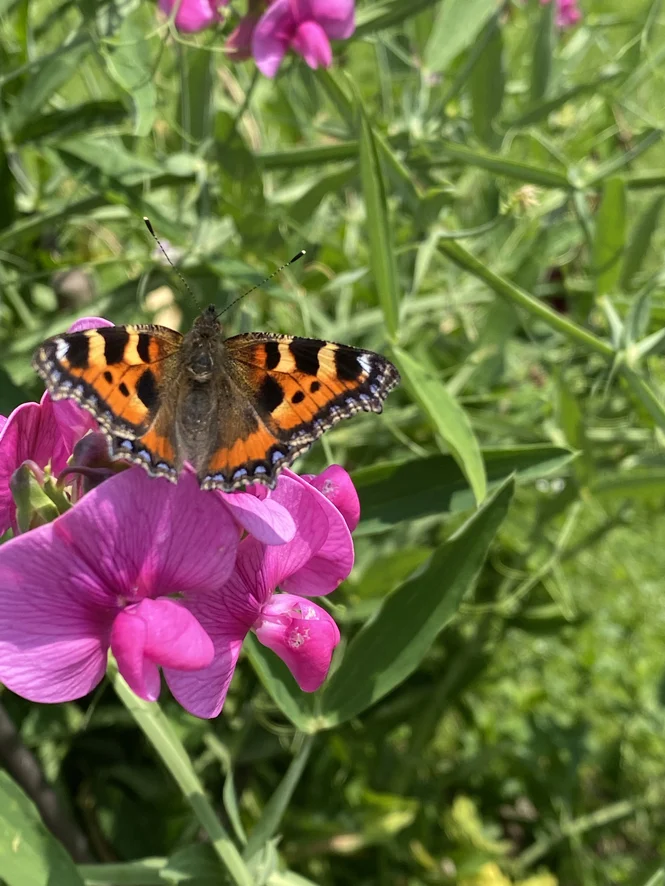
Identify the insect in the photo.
Aglais urticae
